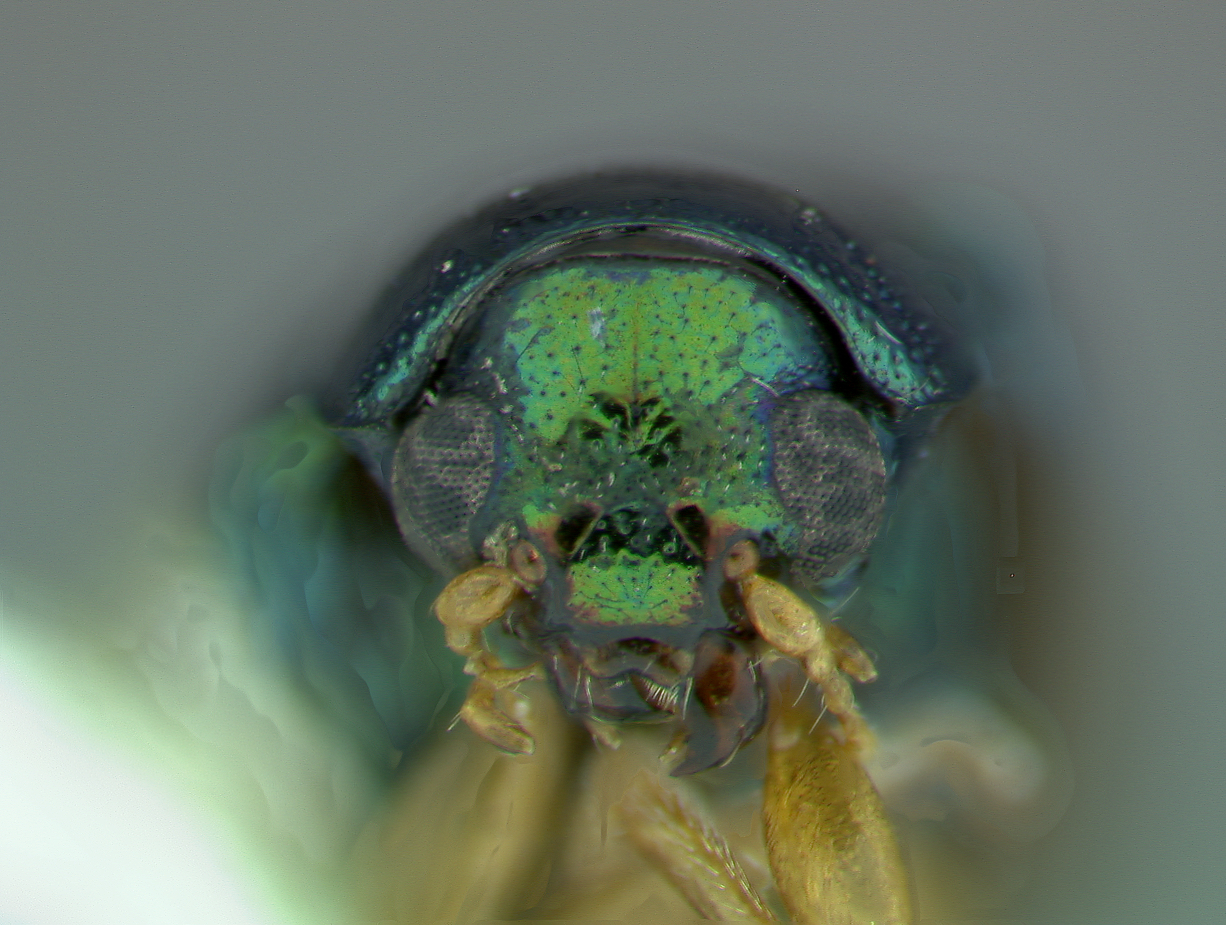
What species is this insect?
Colaspis cruriflava
